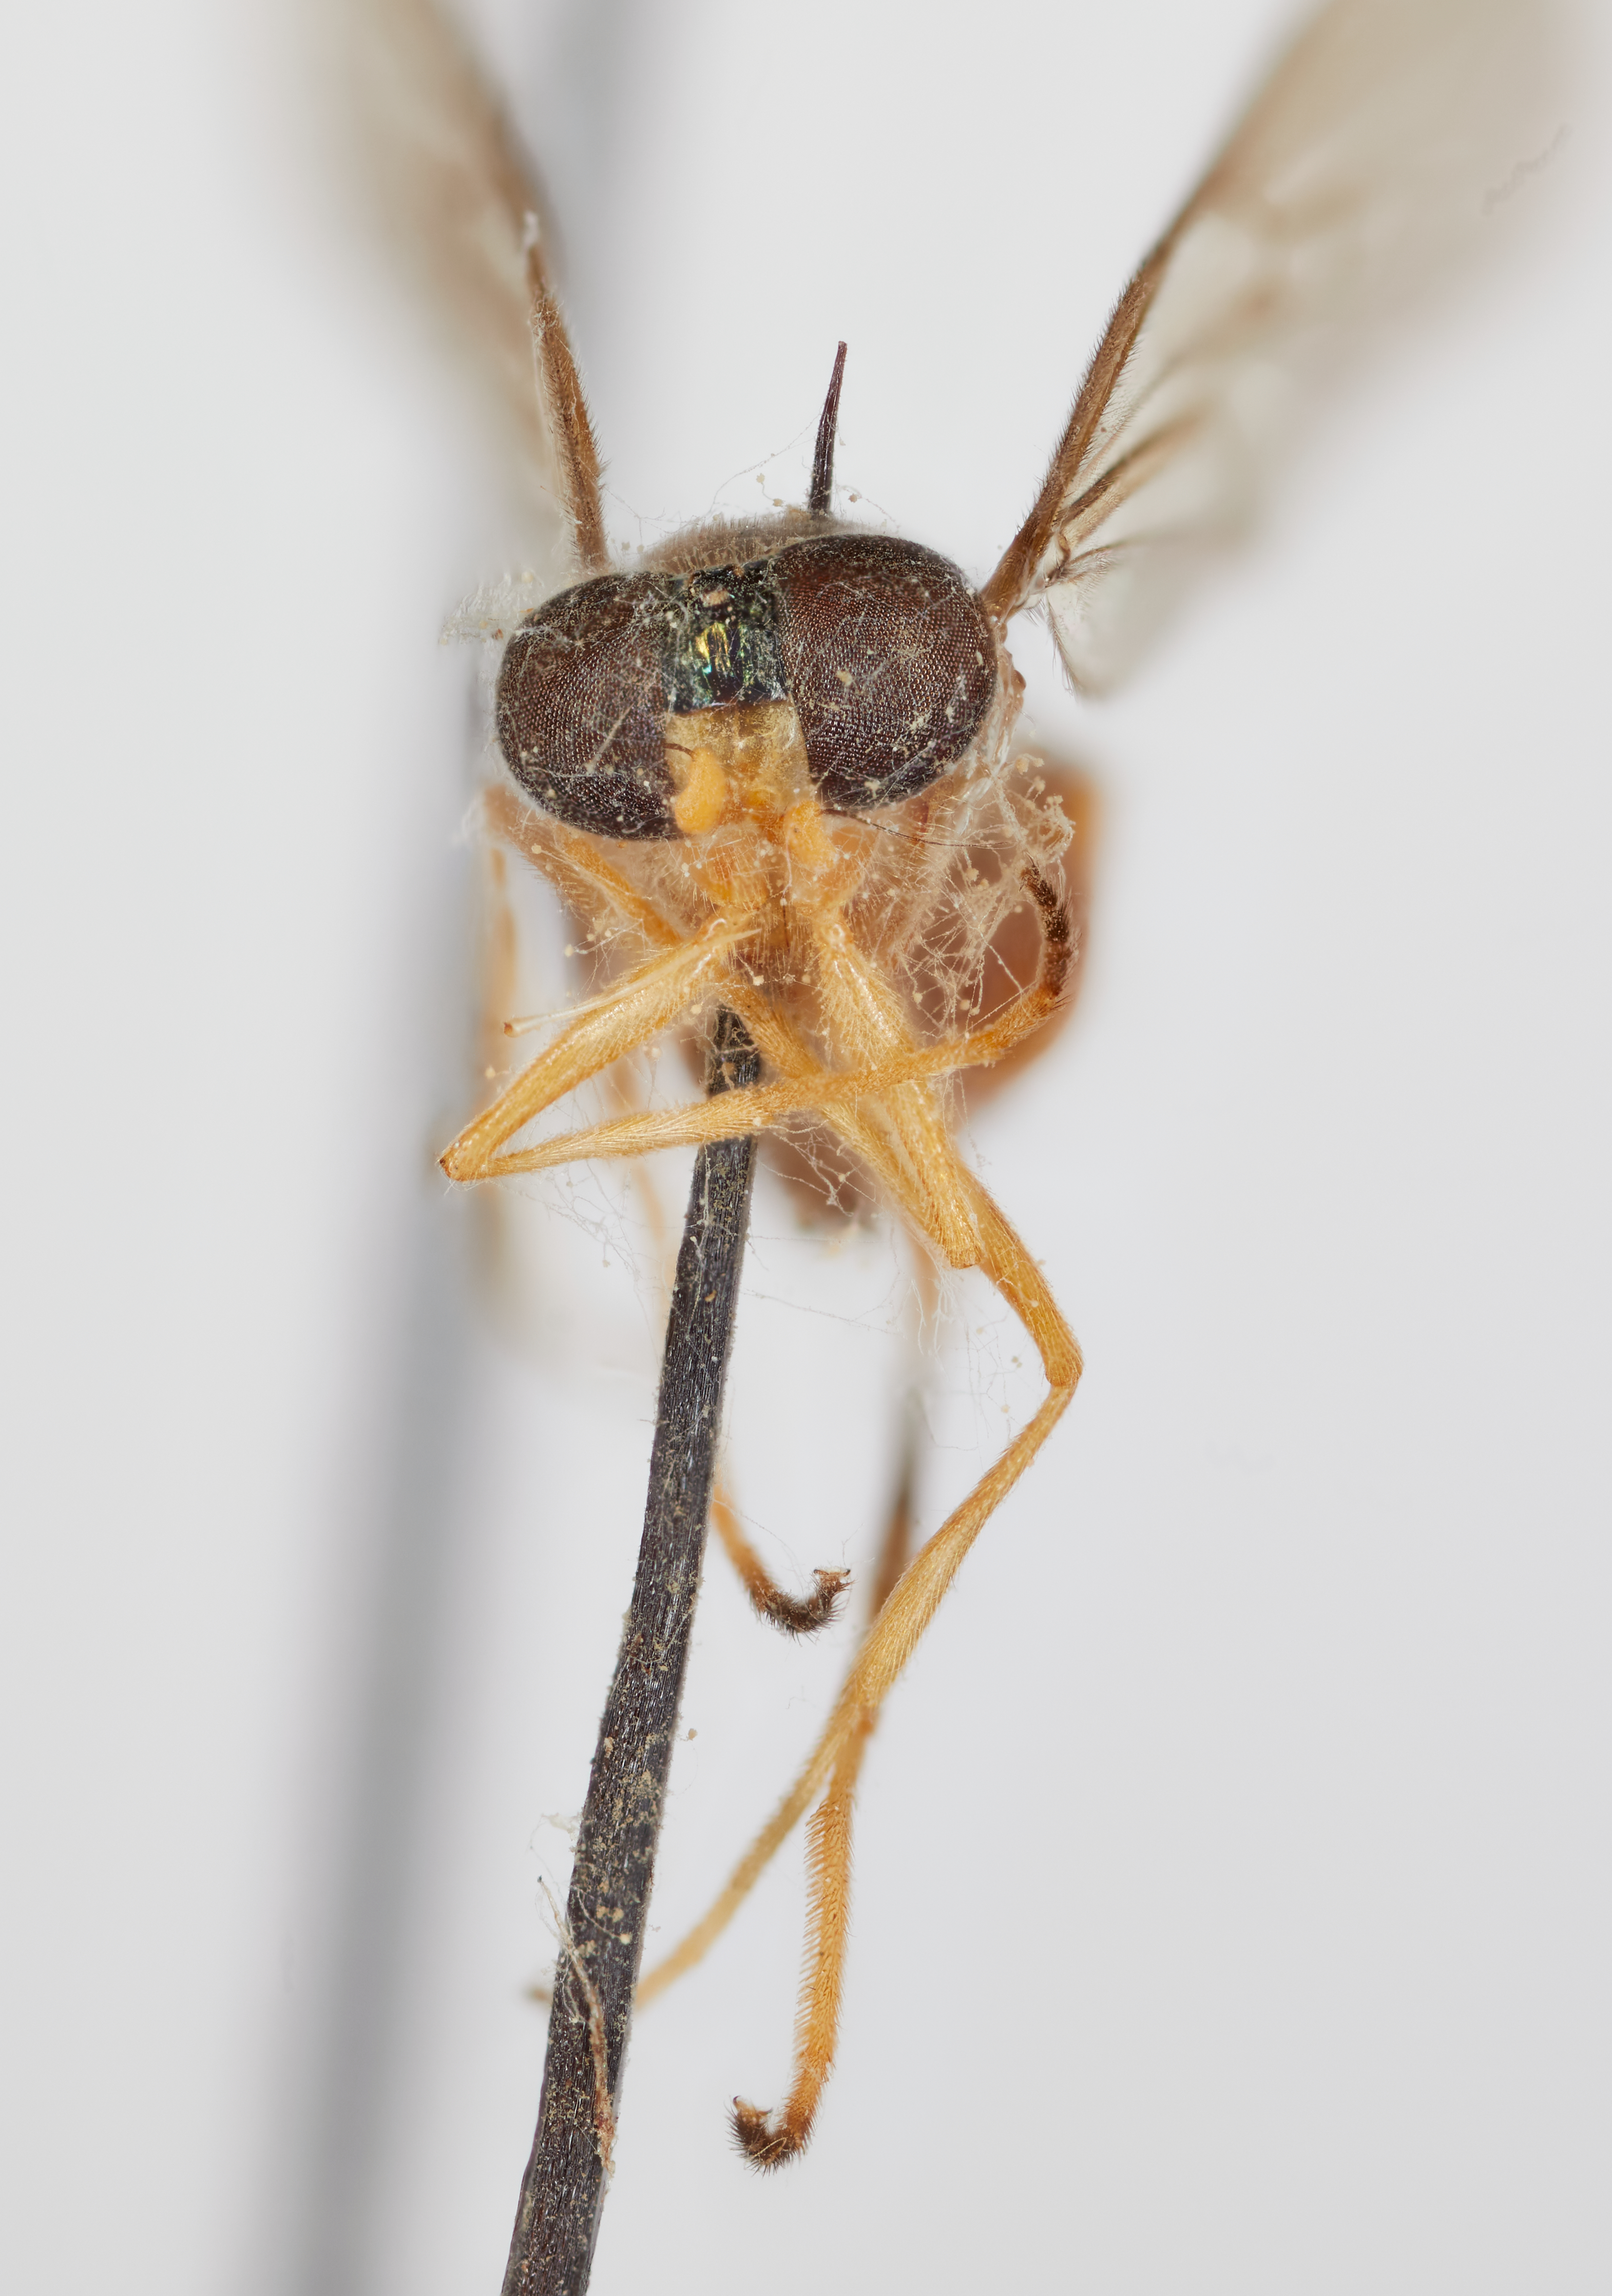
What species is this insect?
Merosargus schildi
